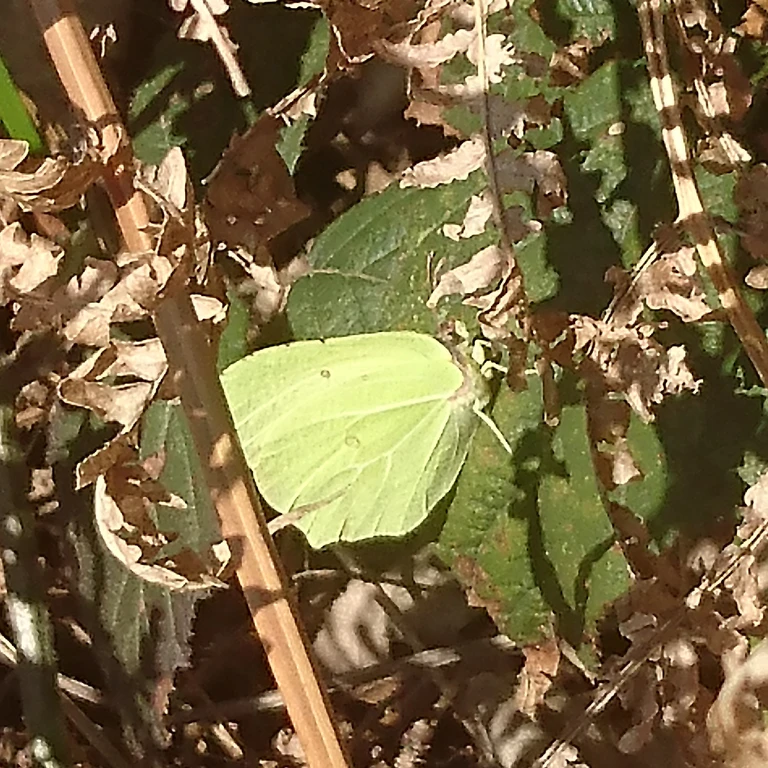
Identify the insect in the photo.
Gonepteryx rhamni
